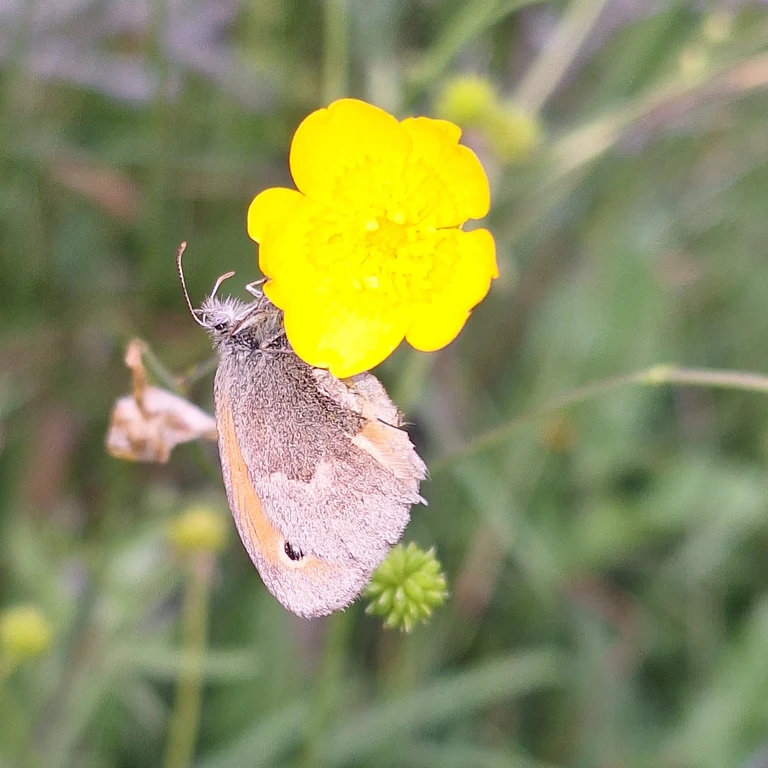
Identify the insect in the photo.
Coenonympha pamphilus
